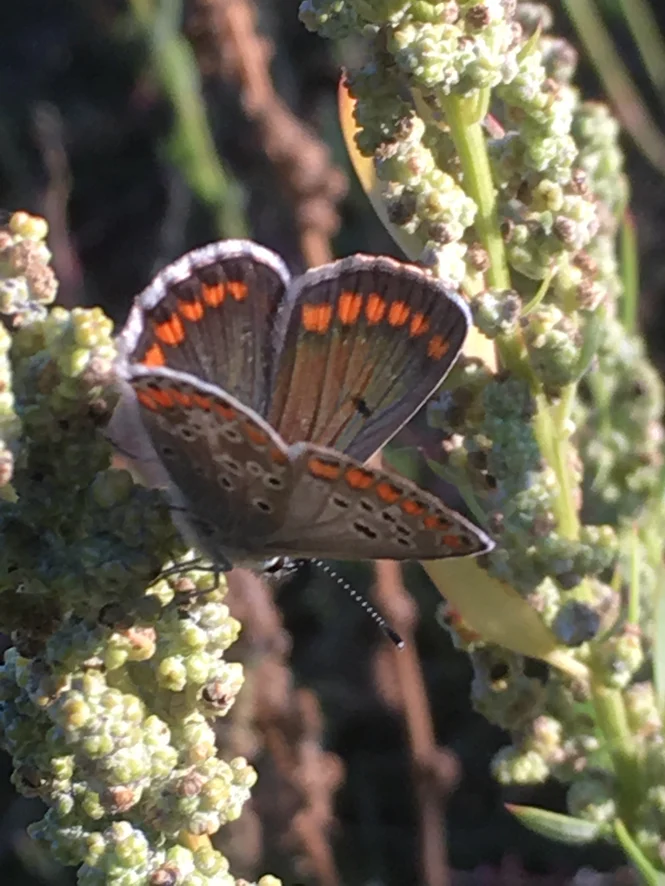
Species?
Aricia agestis/artaxerxes
